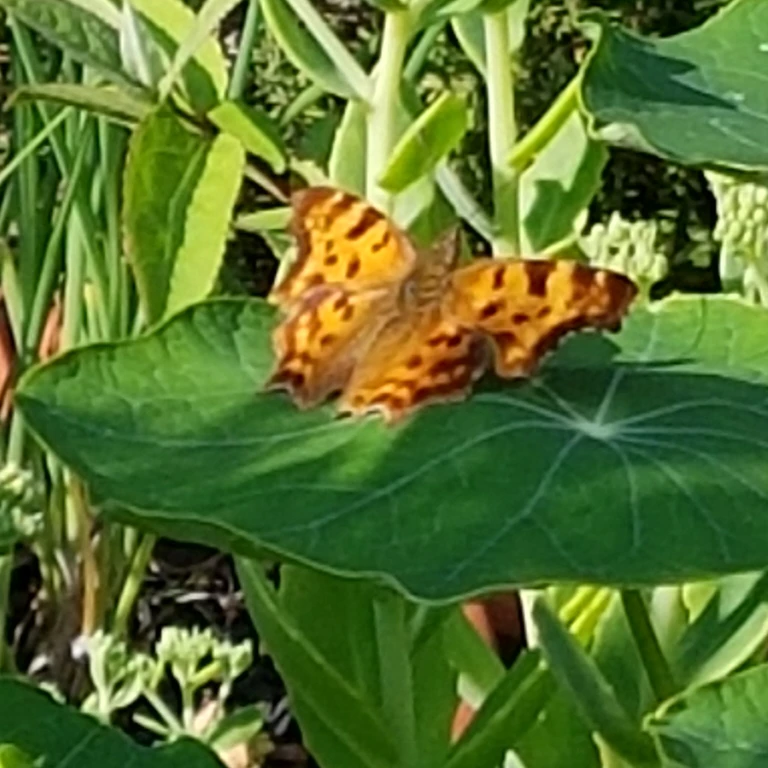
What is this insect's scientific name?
Polygonia c-album
